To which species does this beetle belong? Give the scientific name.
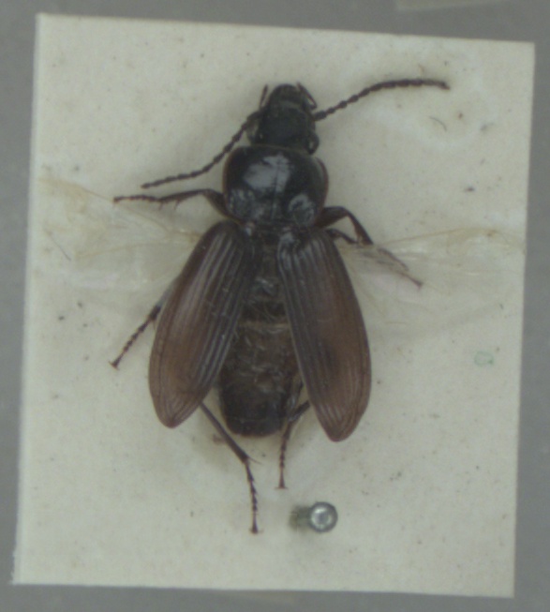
Pterostichus nigrita
